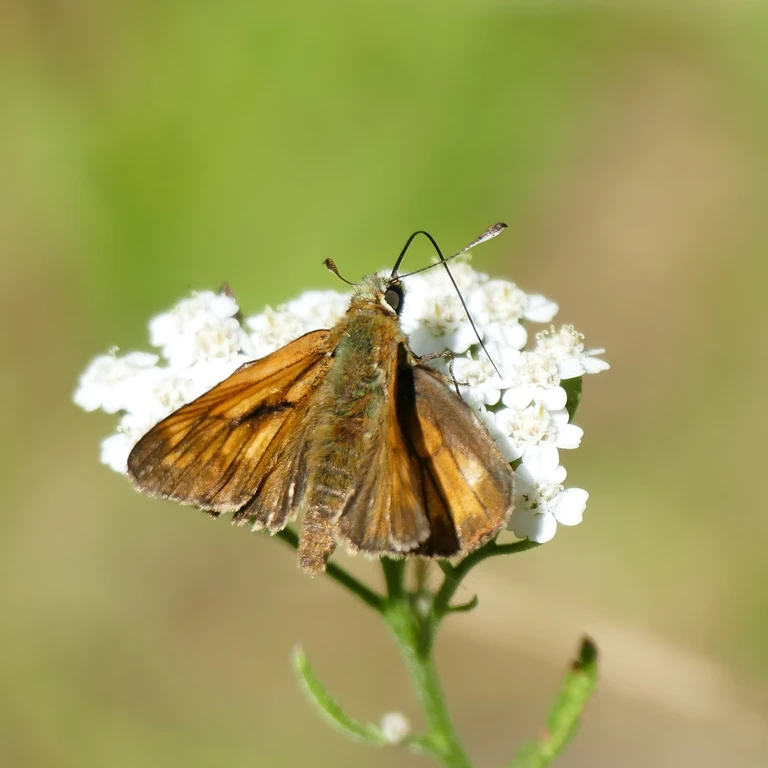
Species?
Ochlodes sylvanus (also Ochlodes venata)
